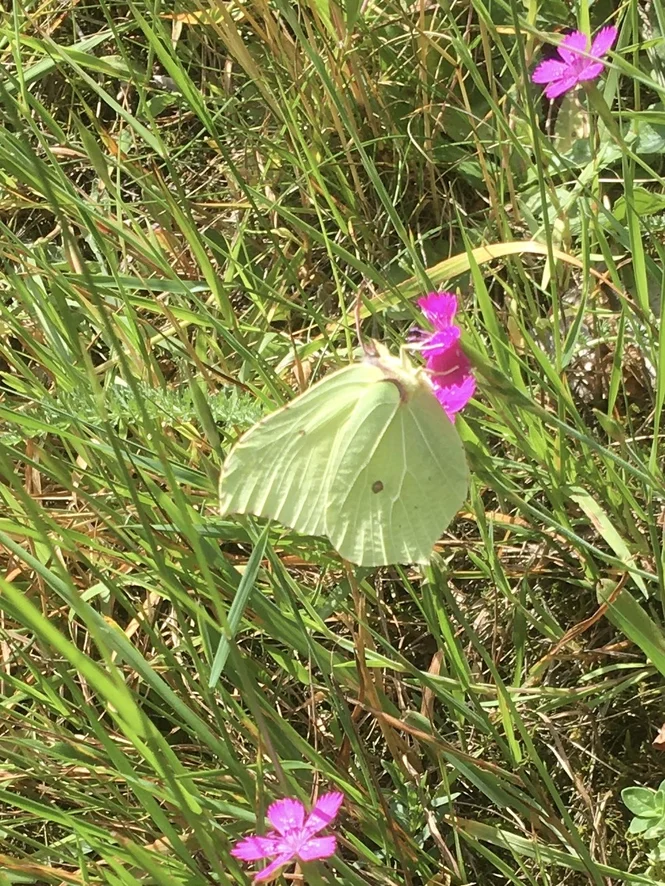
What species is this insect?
Gonepteryx rhamni
